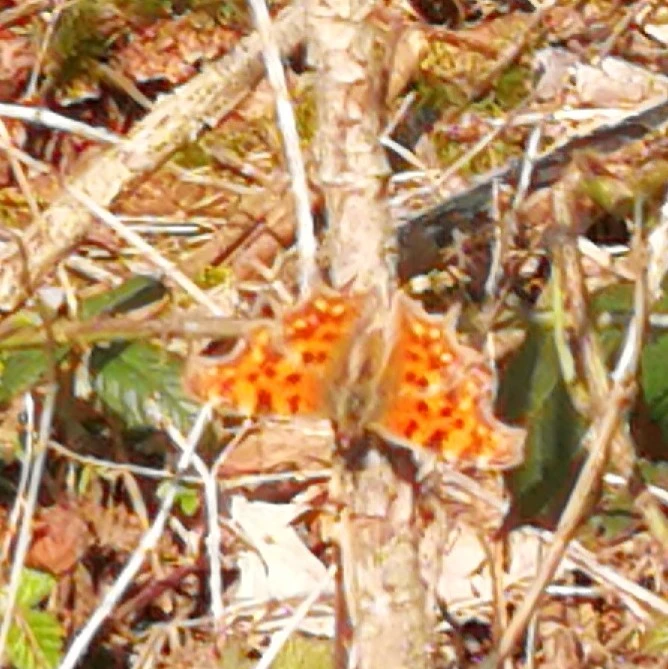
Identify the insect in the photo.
Polygonia c-album
